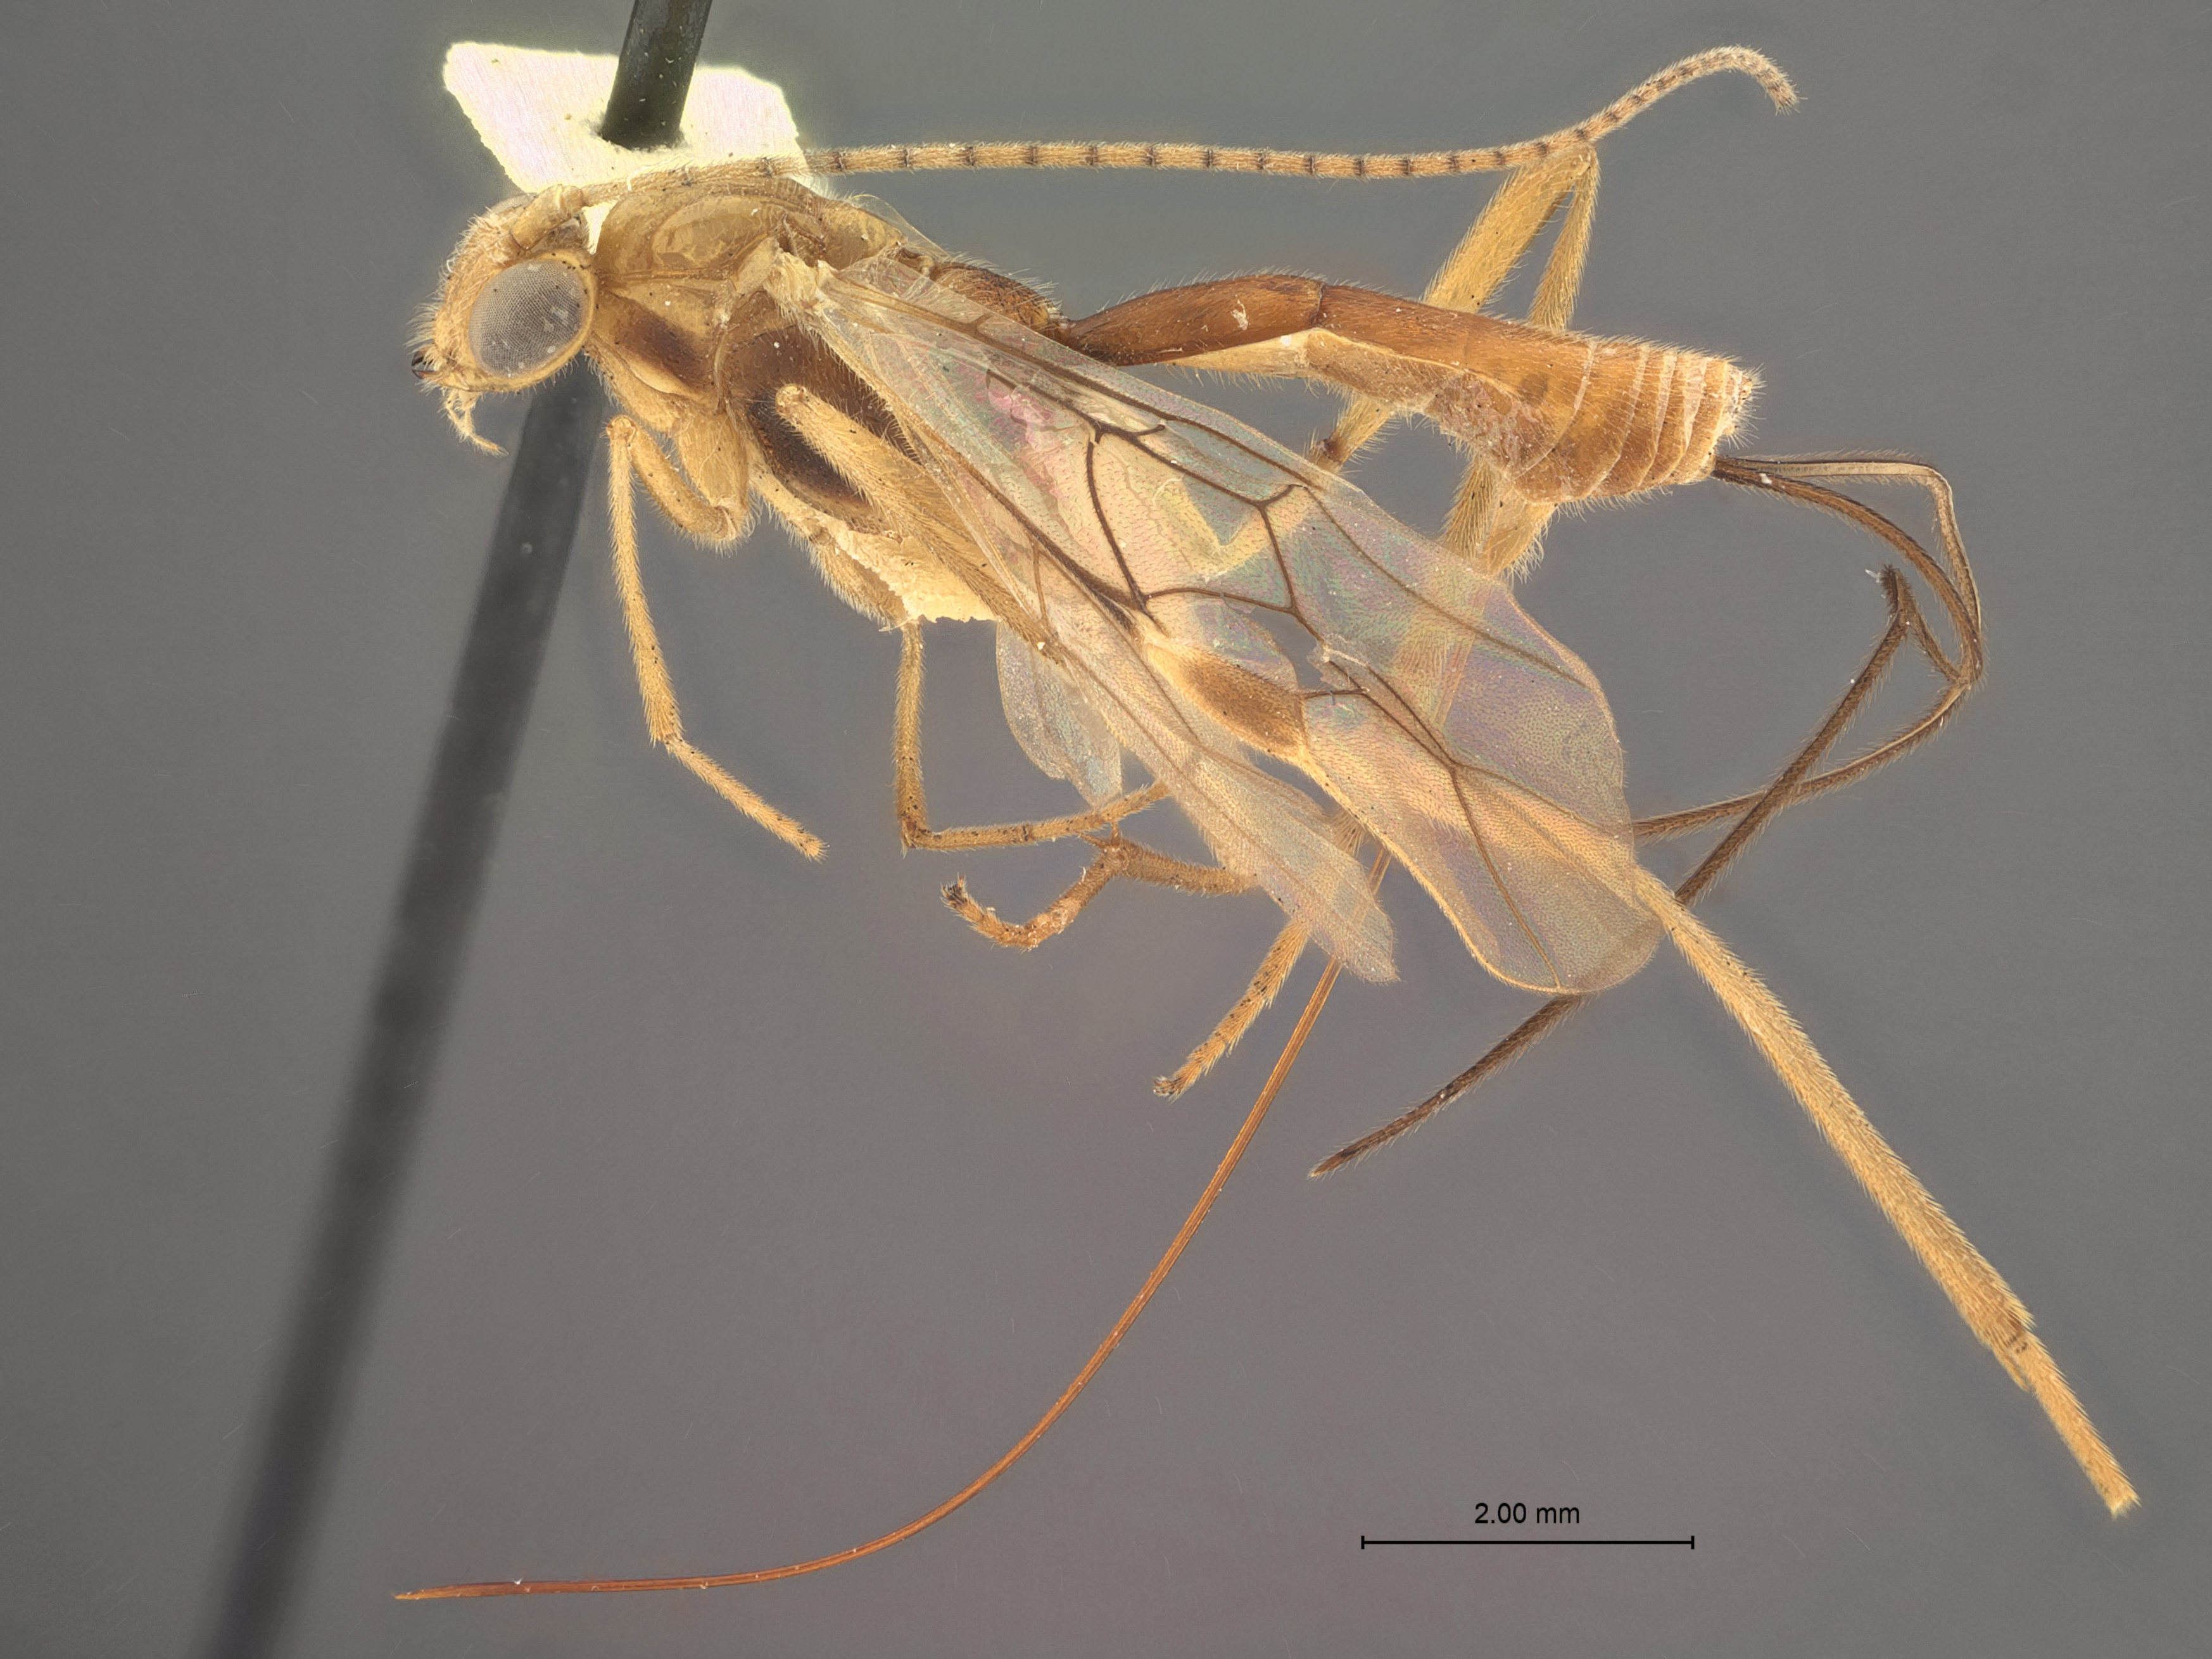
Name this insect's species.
Macrocentrus dioryctriae
